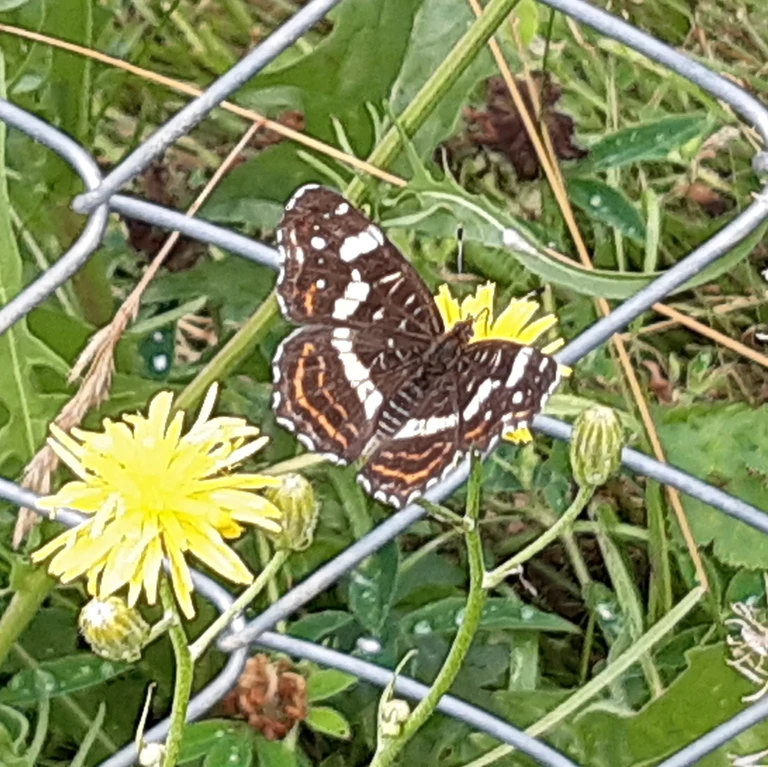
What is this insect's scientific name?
Araschnia levana
